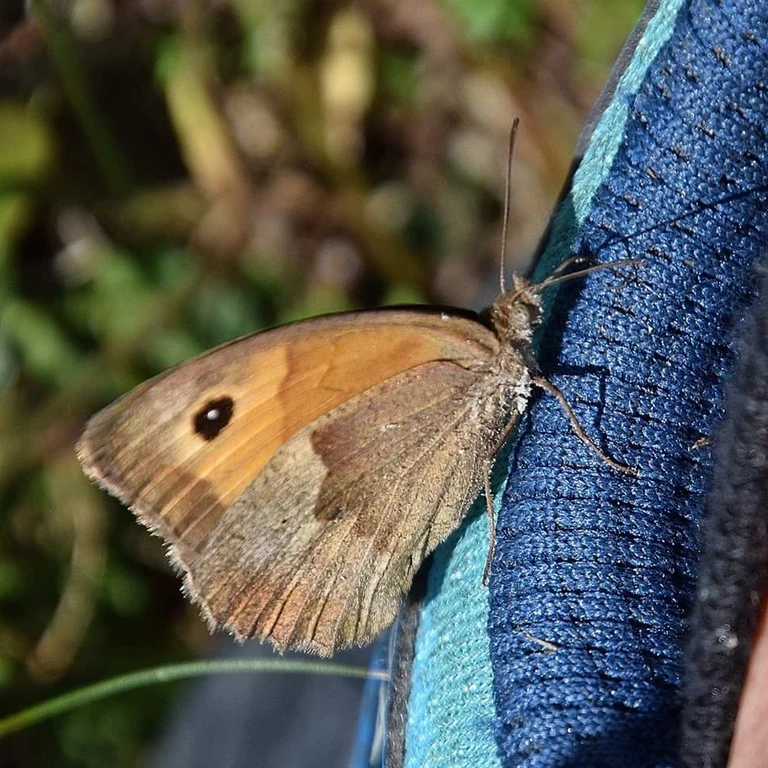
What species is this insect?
Maniola jurtina
